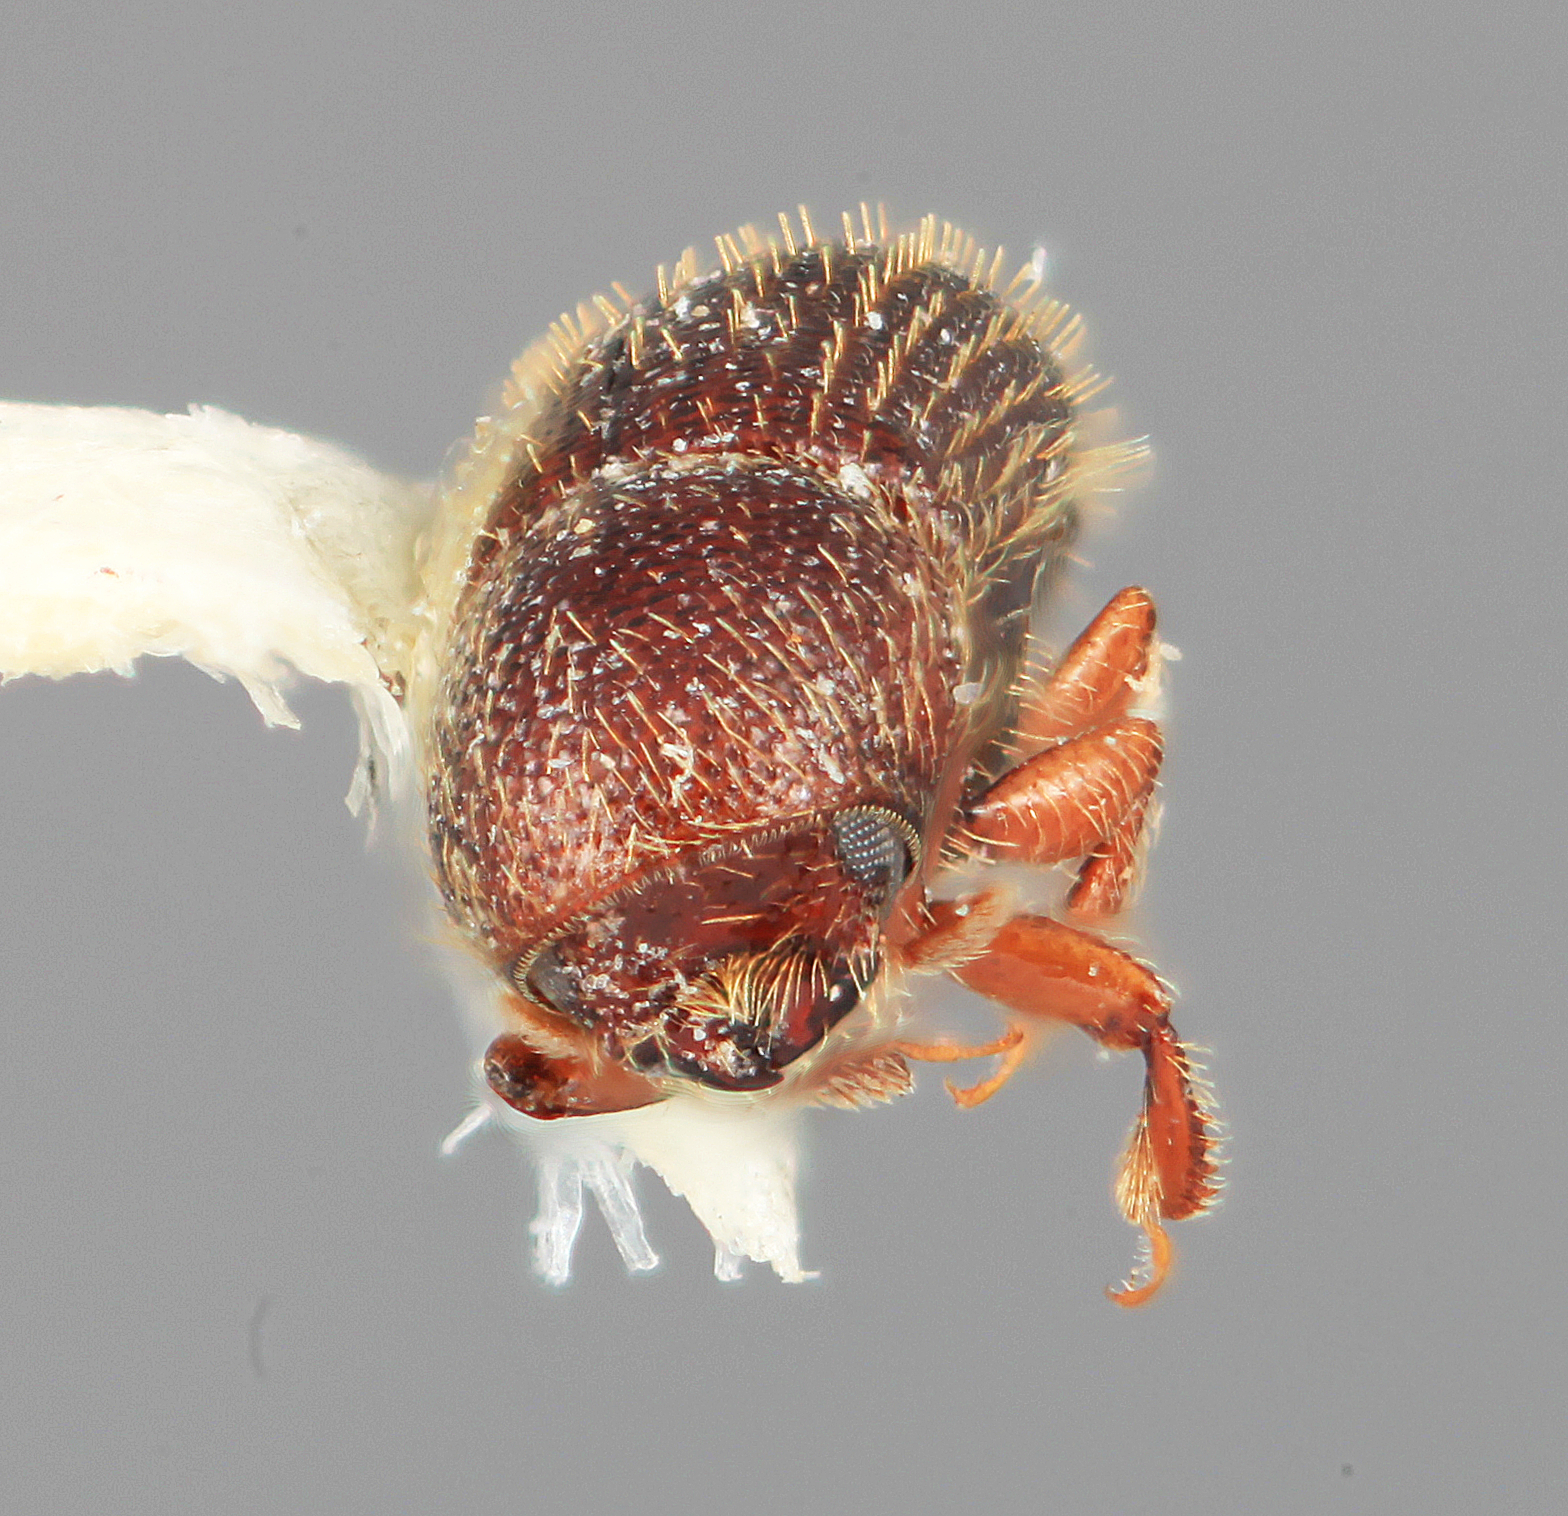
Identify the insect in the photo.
Dendrocranulus sobrinus
